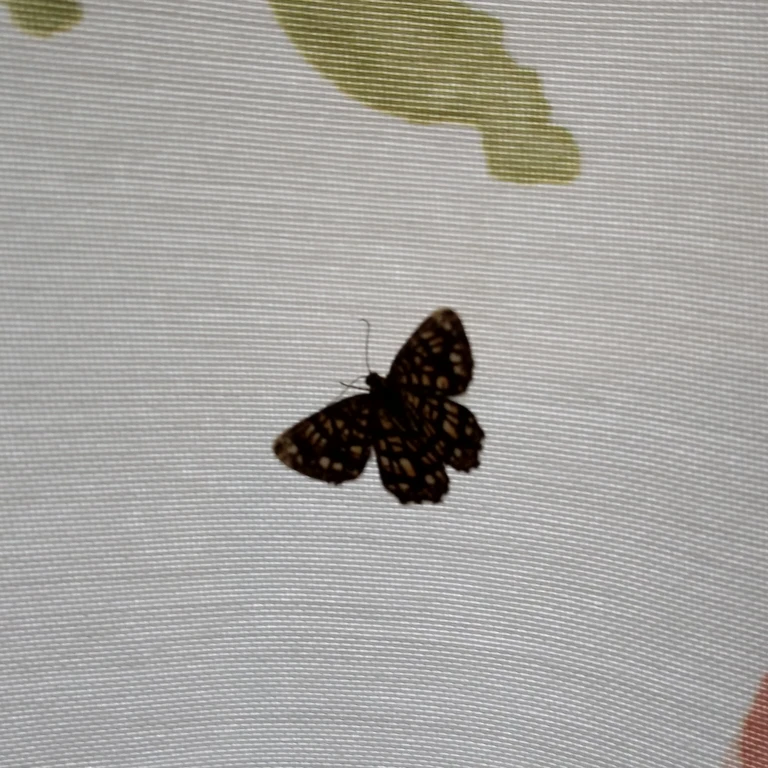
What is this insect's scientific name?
Chiasmia clathrata
